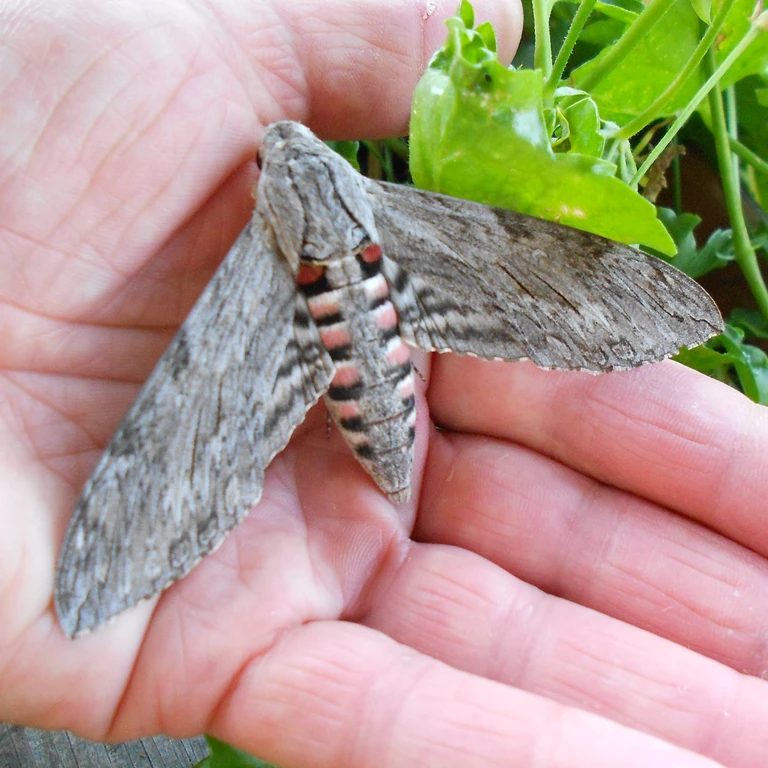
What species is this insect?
Agrius convolvuli
